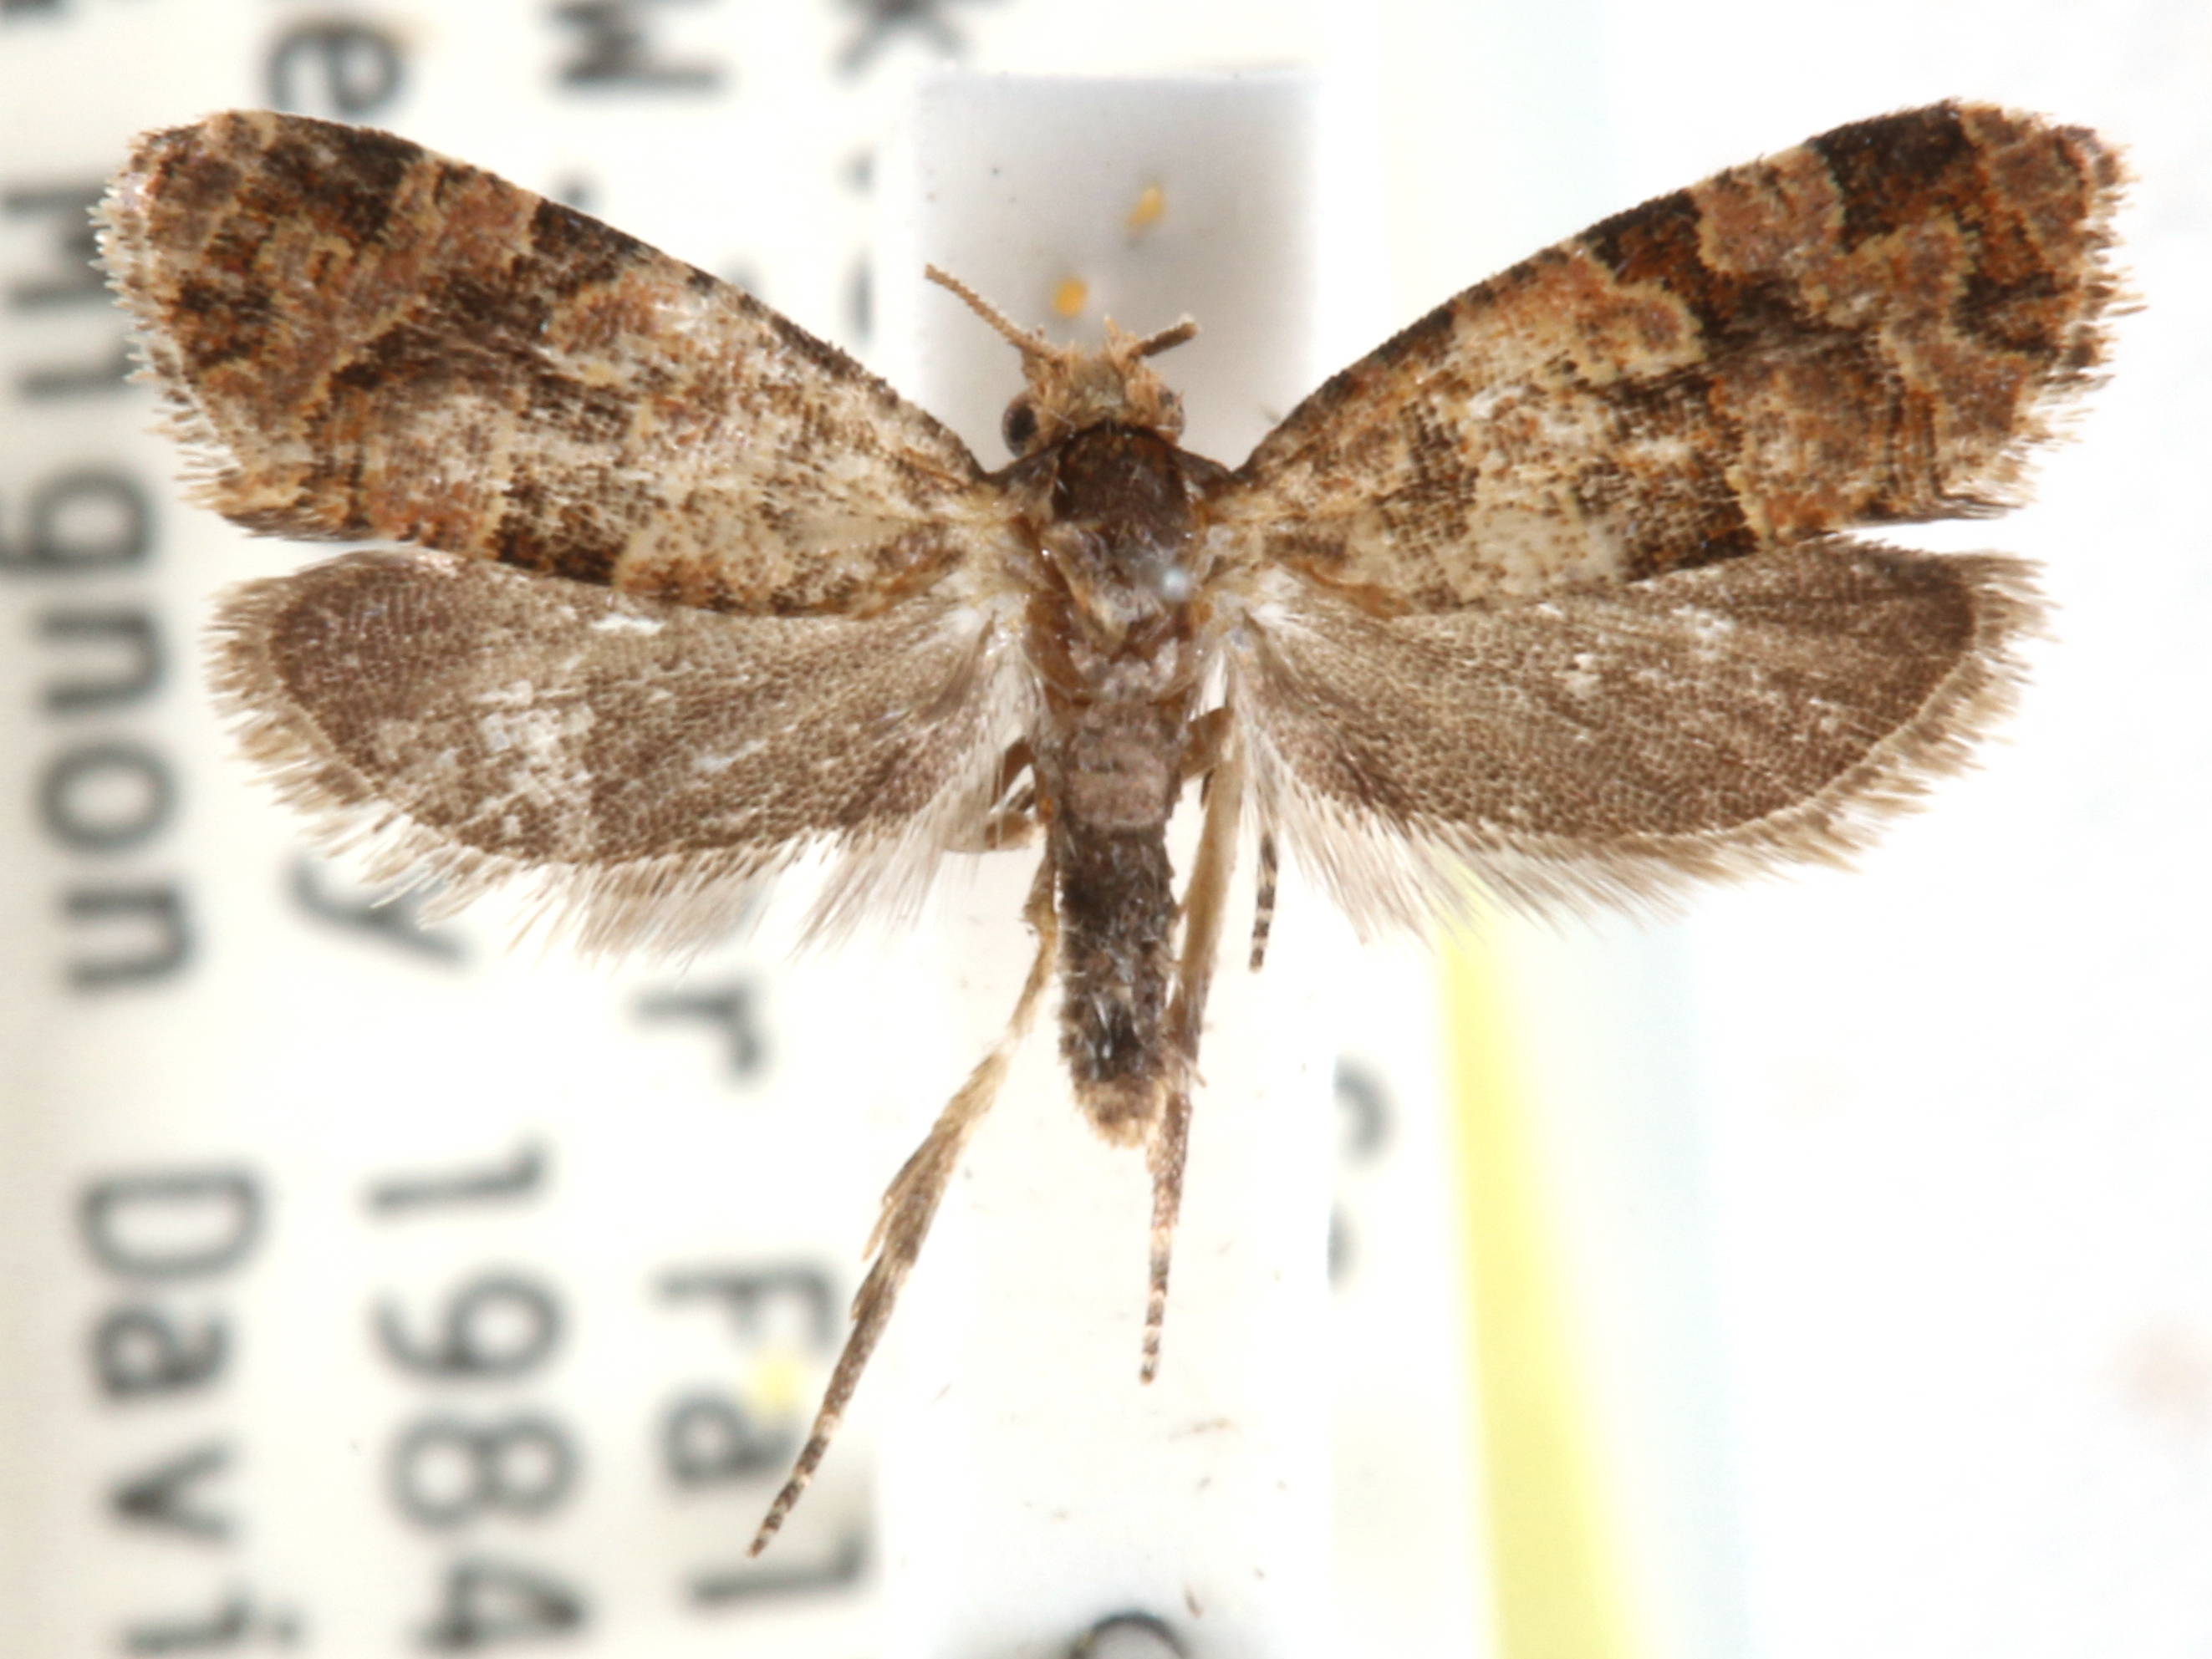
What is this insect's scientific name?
Soonerulia minutana
